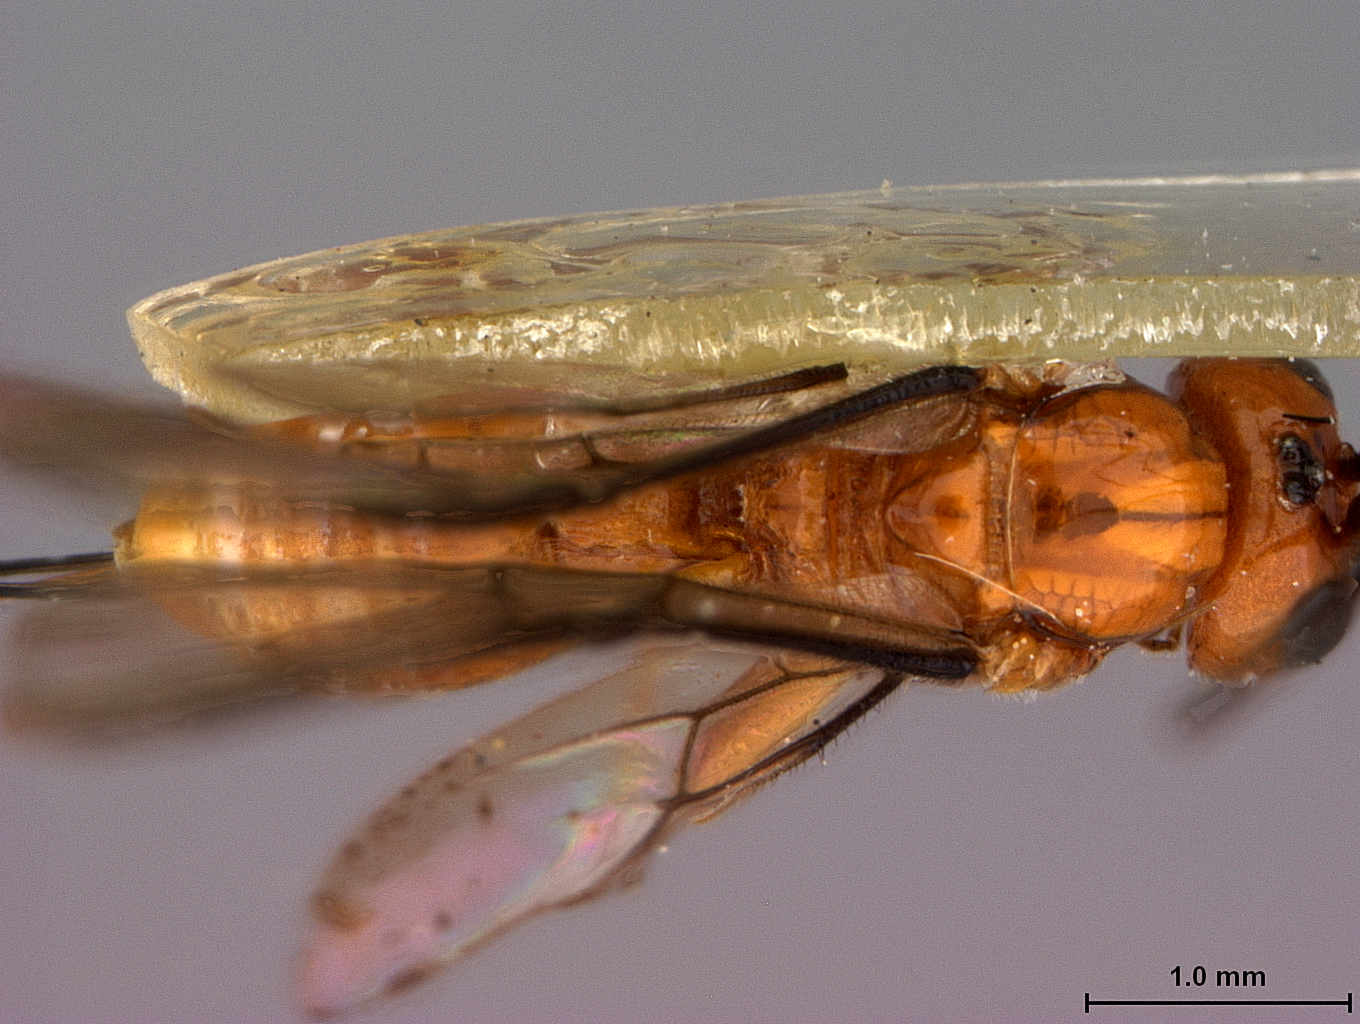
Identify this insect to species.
Opius ingens
